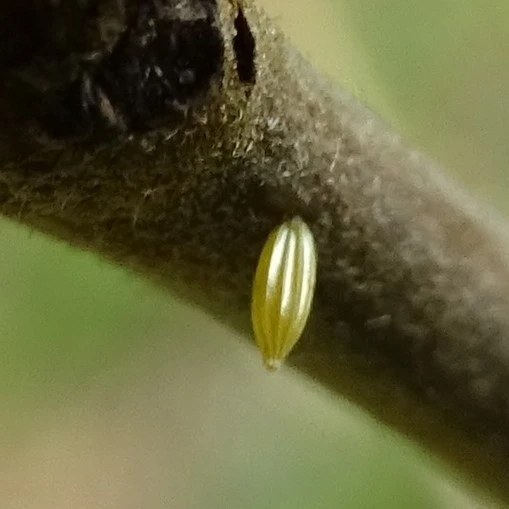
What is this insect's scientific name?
Gonepteryx rhamni
